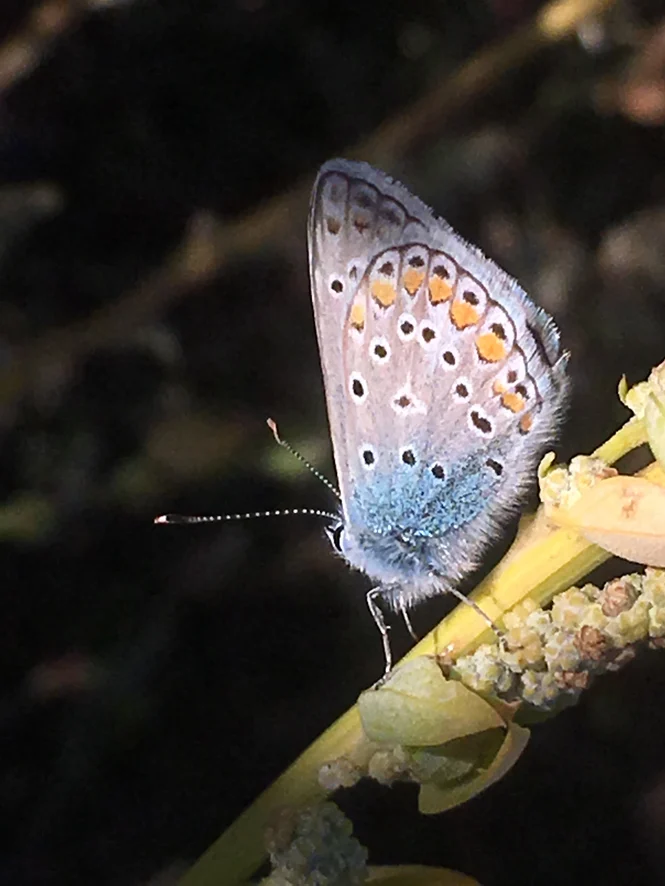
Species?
Polyommatus icarus
